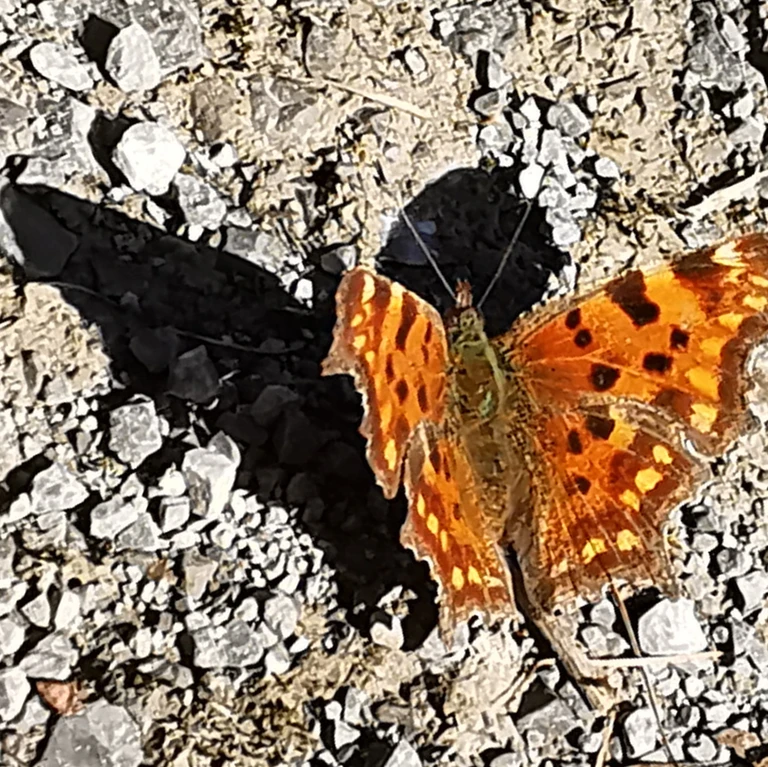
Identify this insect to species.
Polygonia c-album
